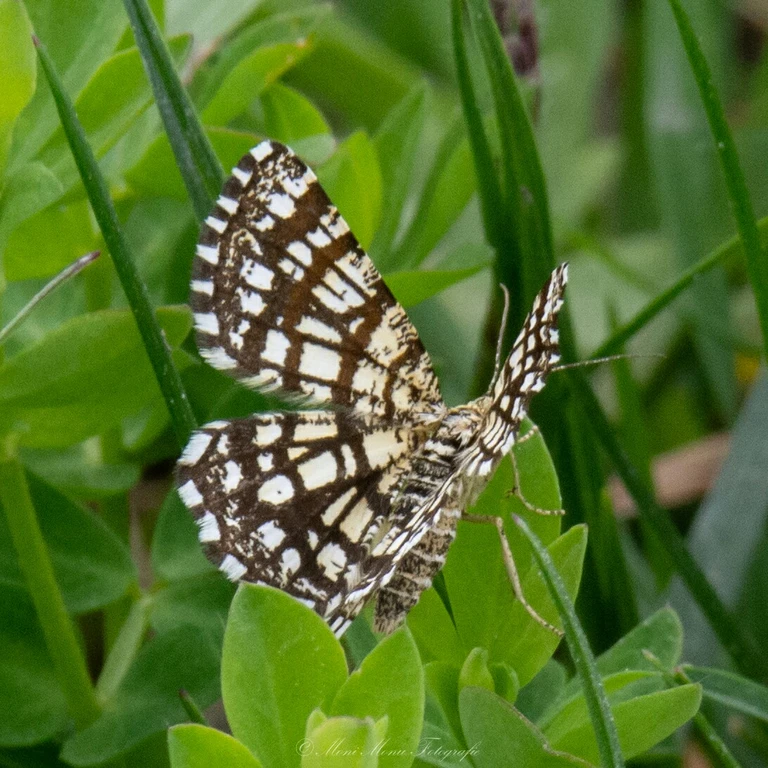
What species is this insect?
Chiasmia clathrata
